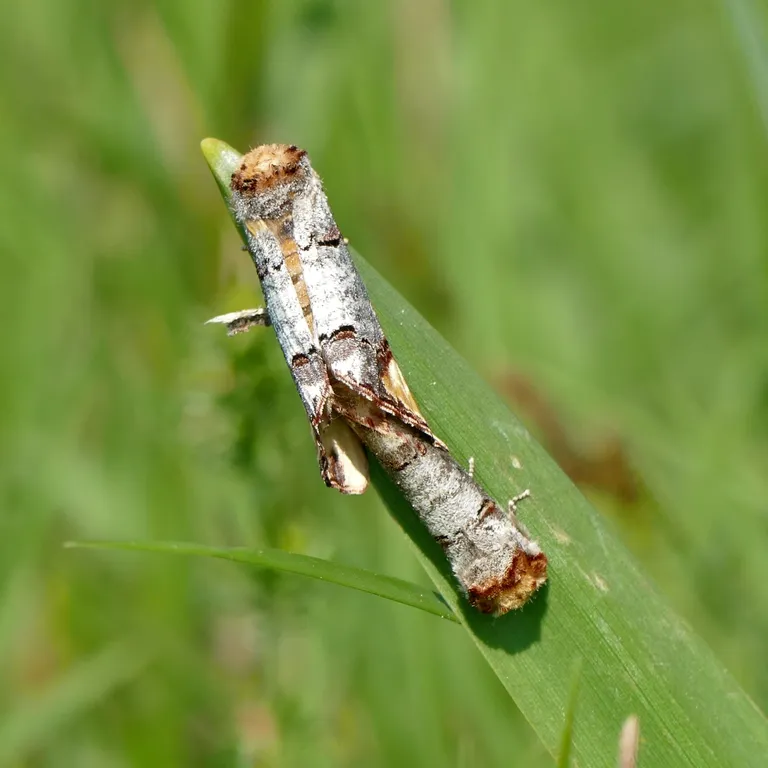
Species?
Phalera bucephala
